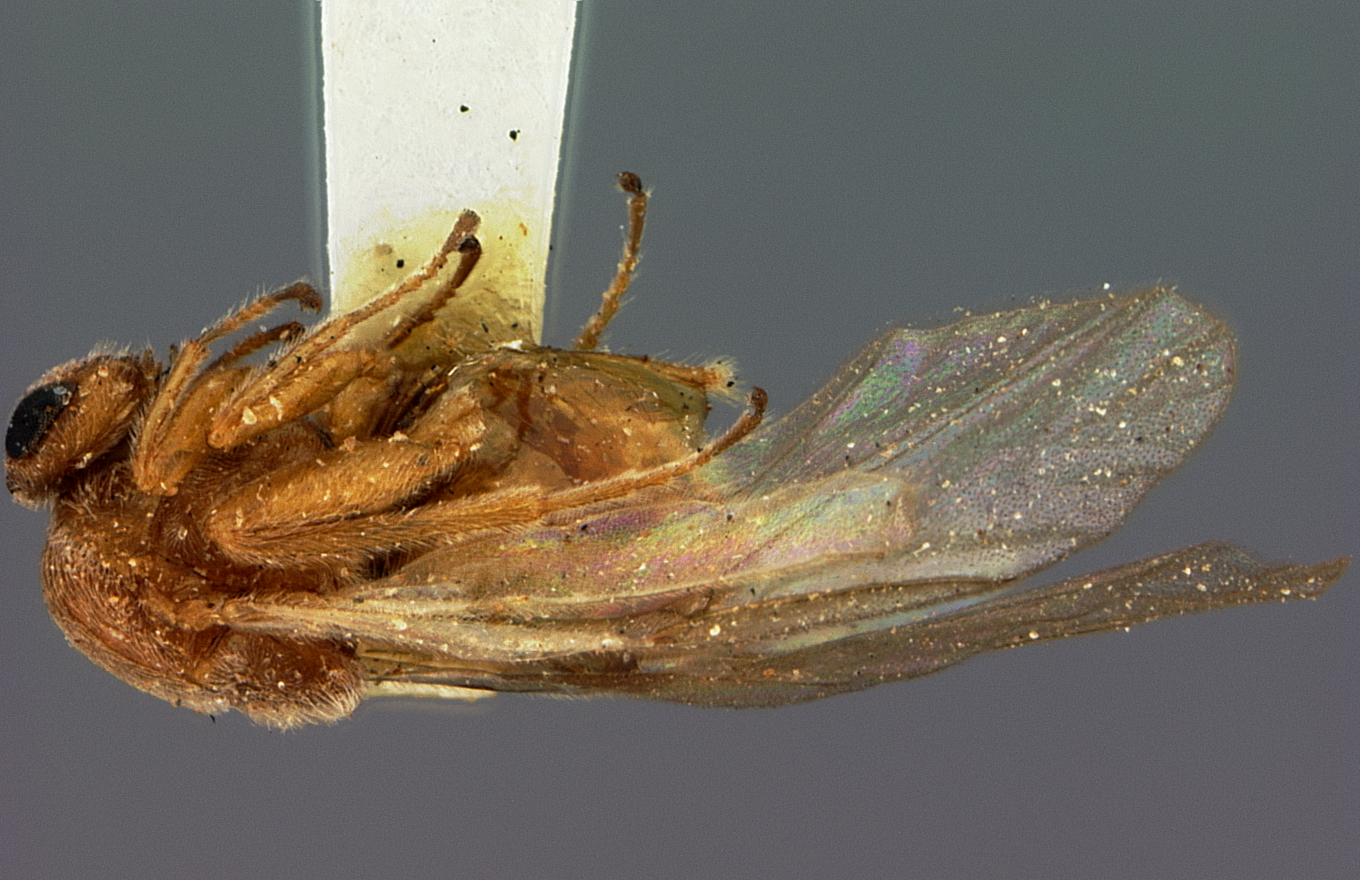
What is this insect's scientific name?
Holcaspis chrysolepidis
